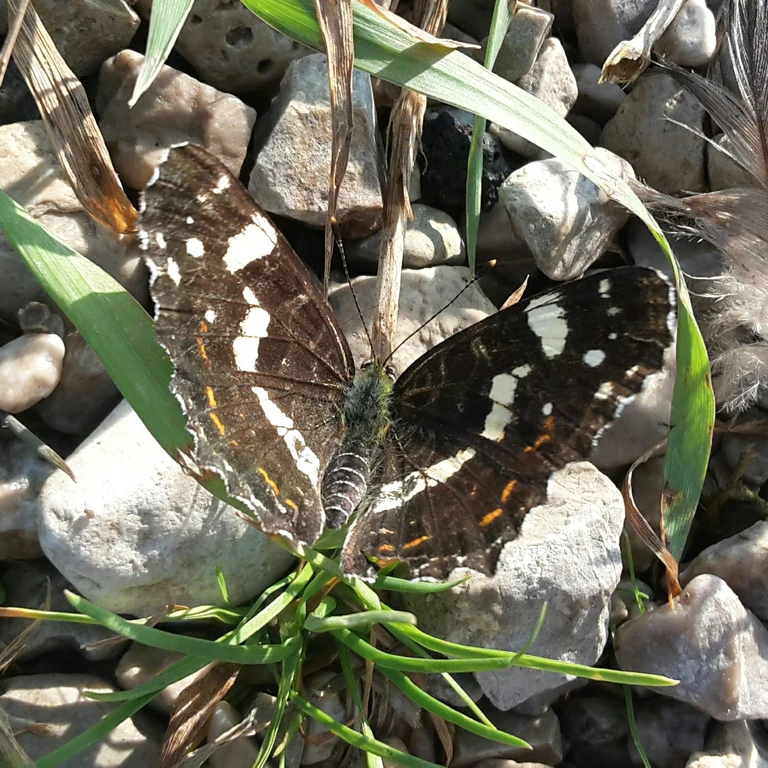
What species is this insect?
Araschnia levana
